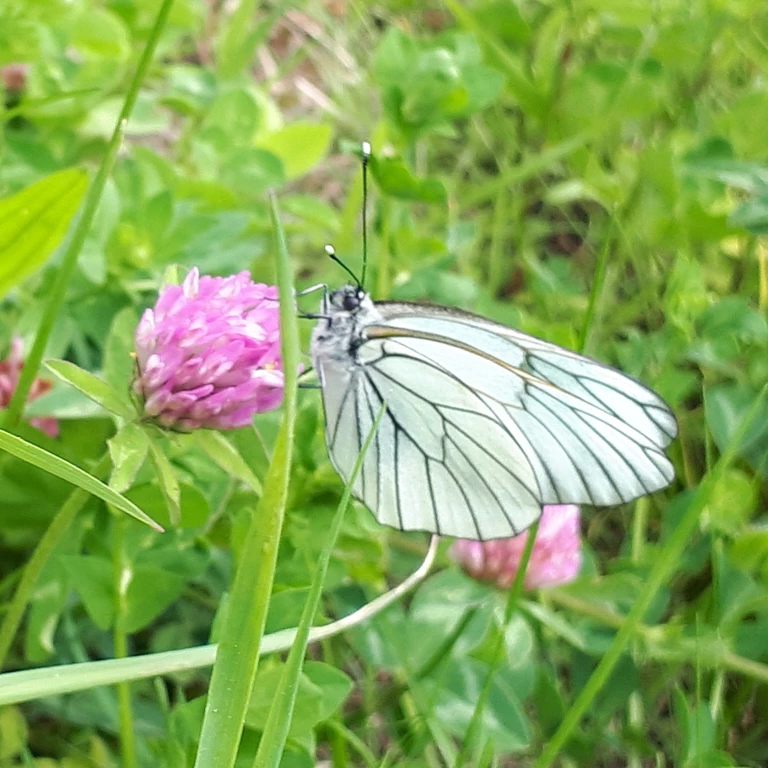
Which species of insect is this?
Aporia crataegi
